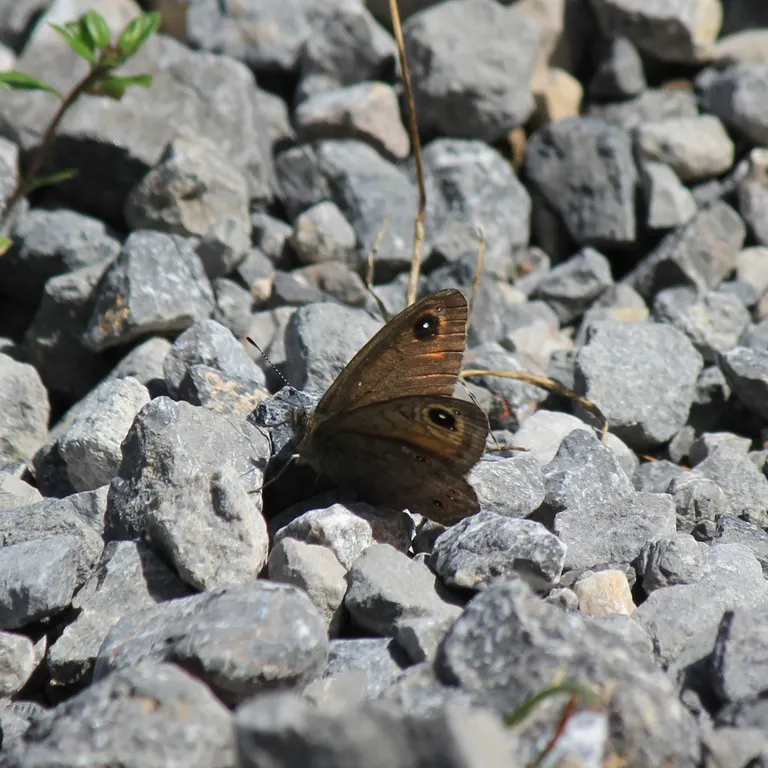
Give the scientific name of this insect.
Lasiommata maera (also Pararge maera)
